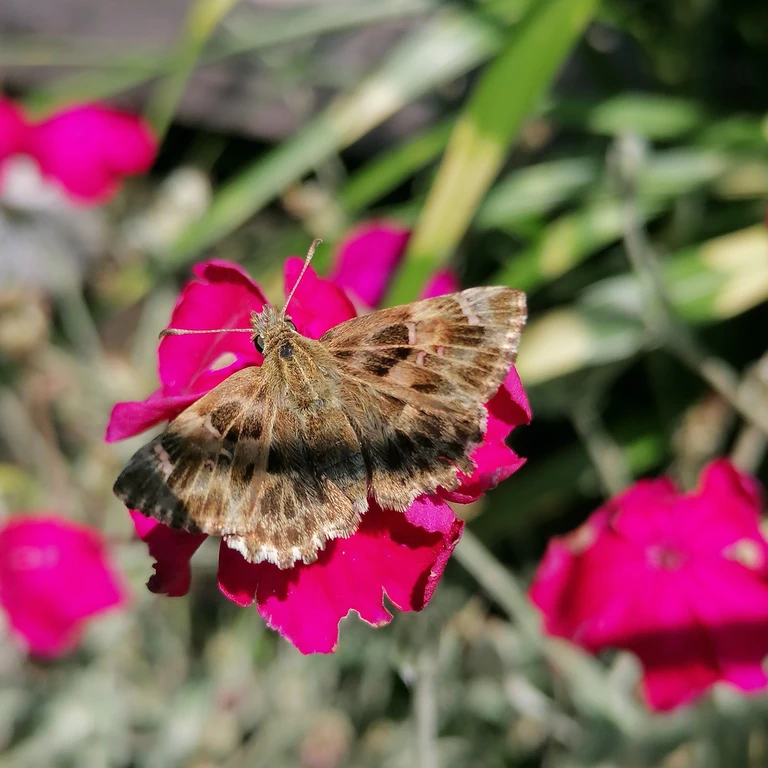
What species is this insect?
Carcharodus alceae
